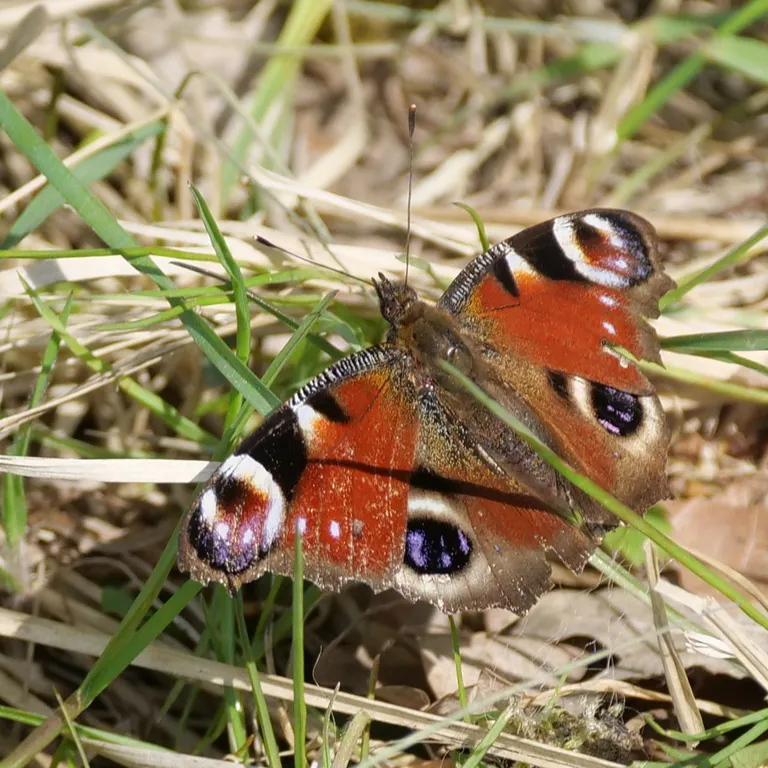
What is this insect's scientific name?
Aglais io
